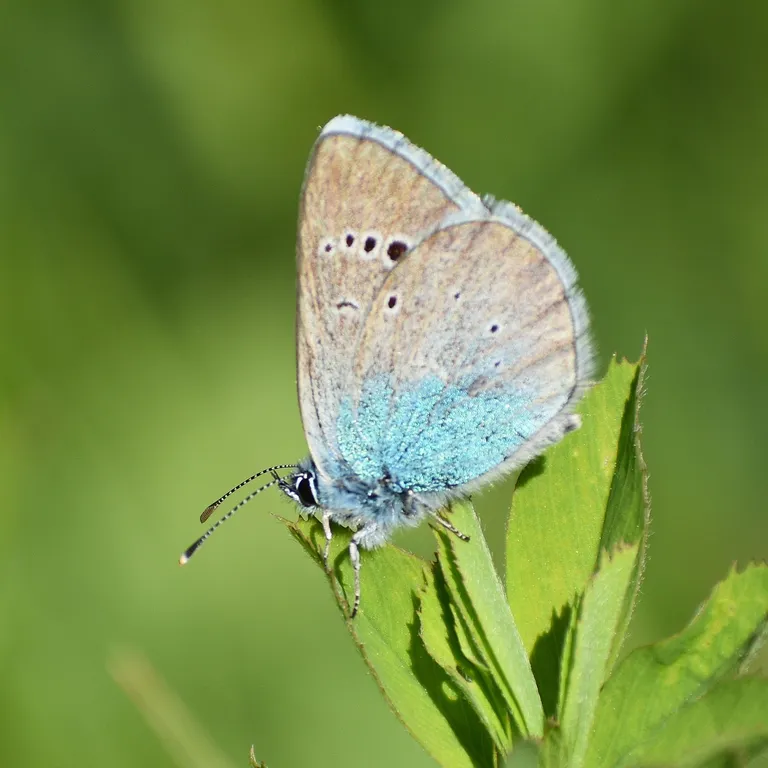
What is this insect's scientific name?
Glaucopsyche alexis
